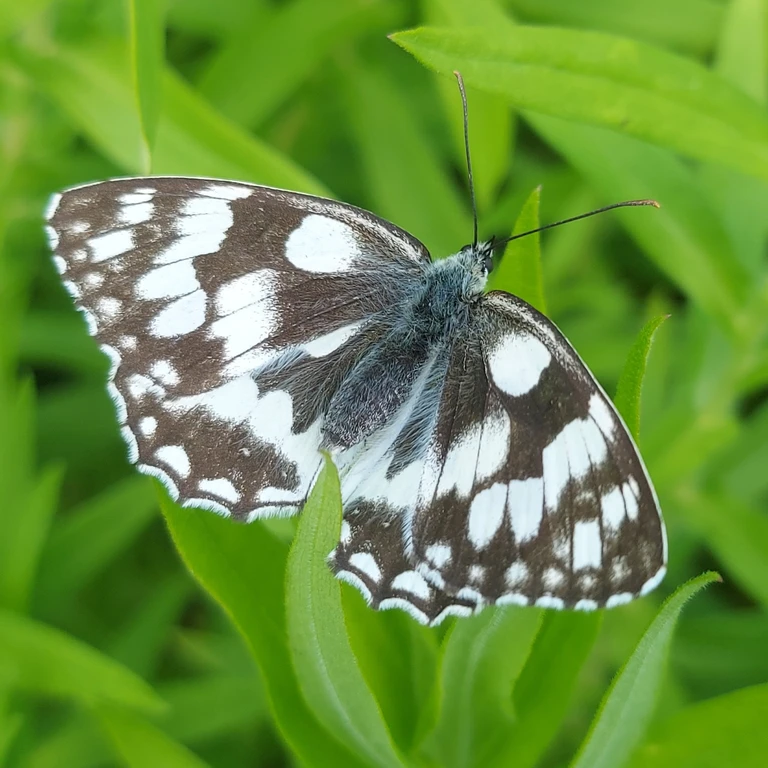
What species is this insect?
Melanargia galathea
